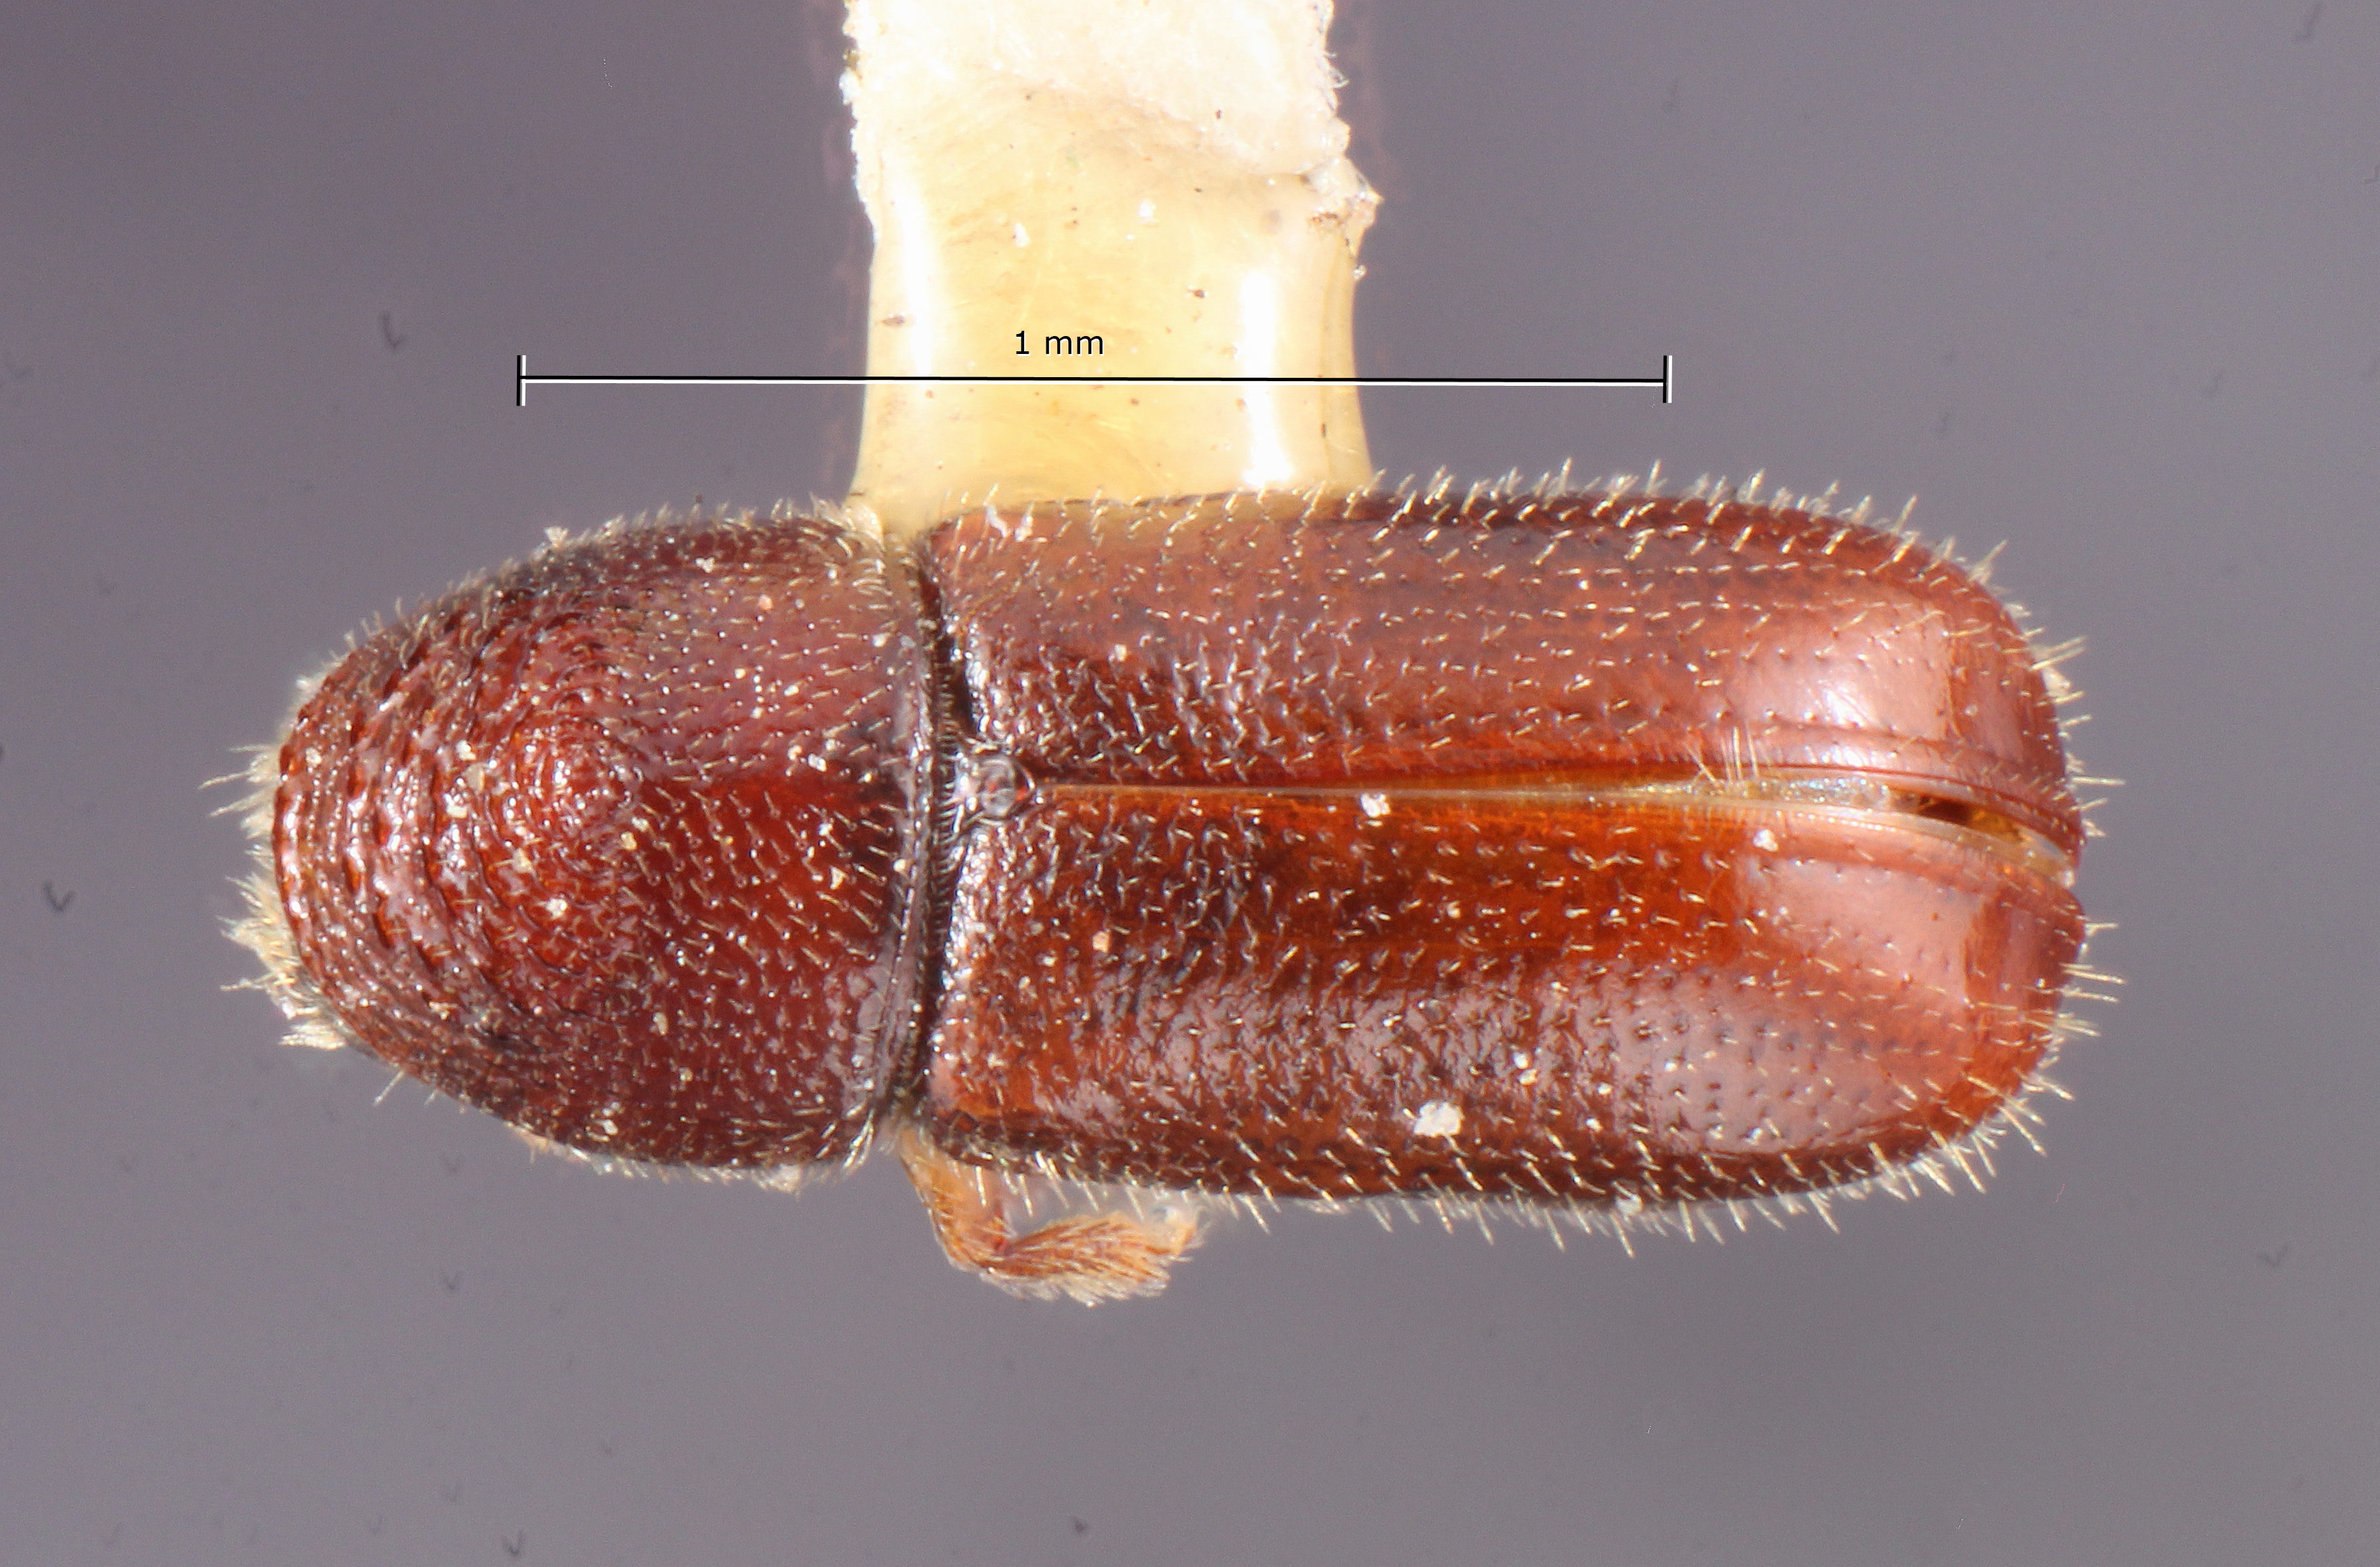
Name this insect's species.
Pityophthorus ponderosae
